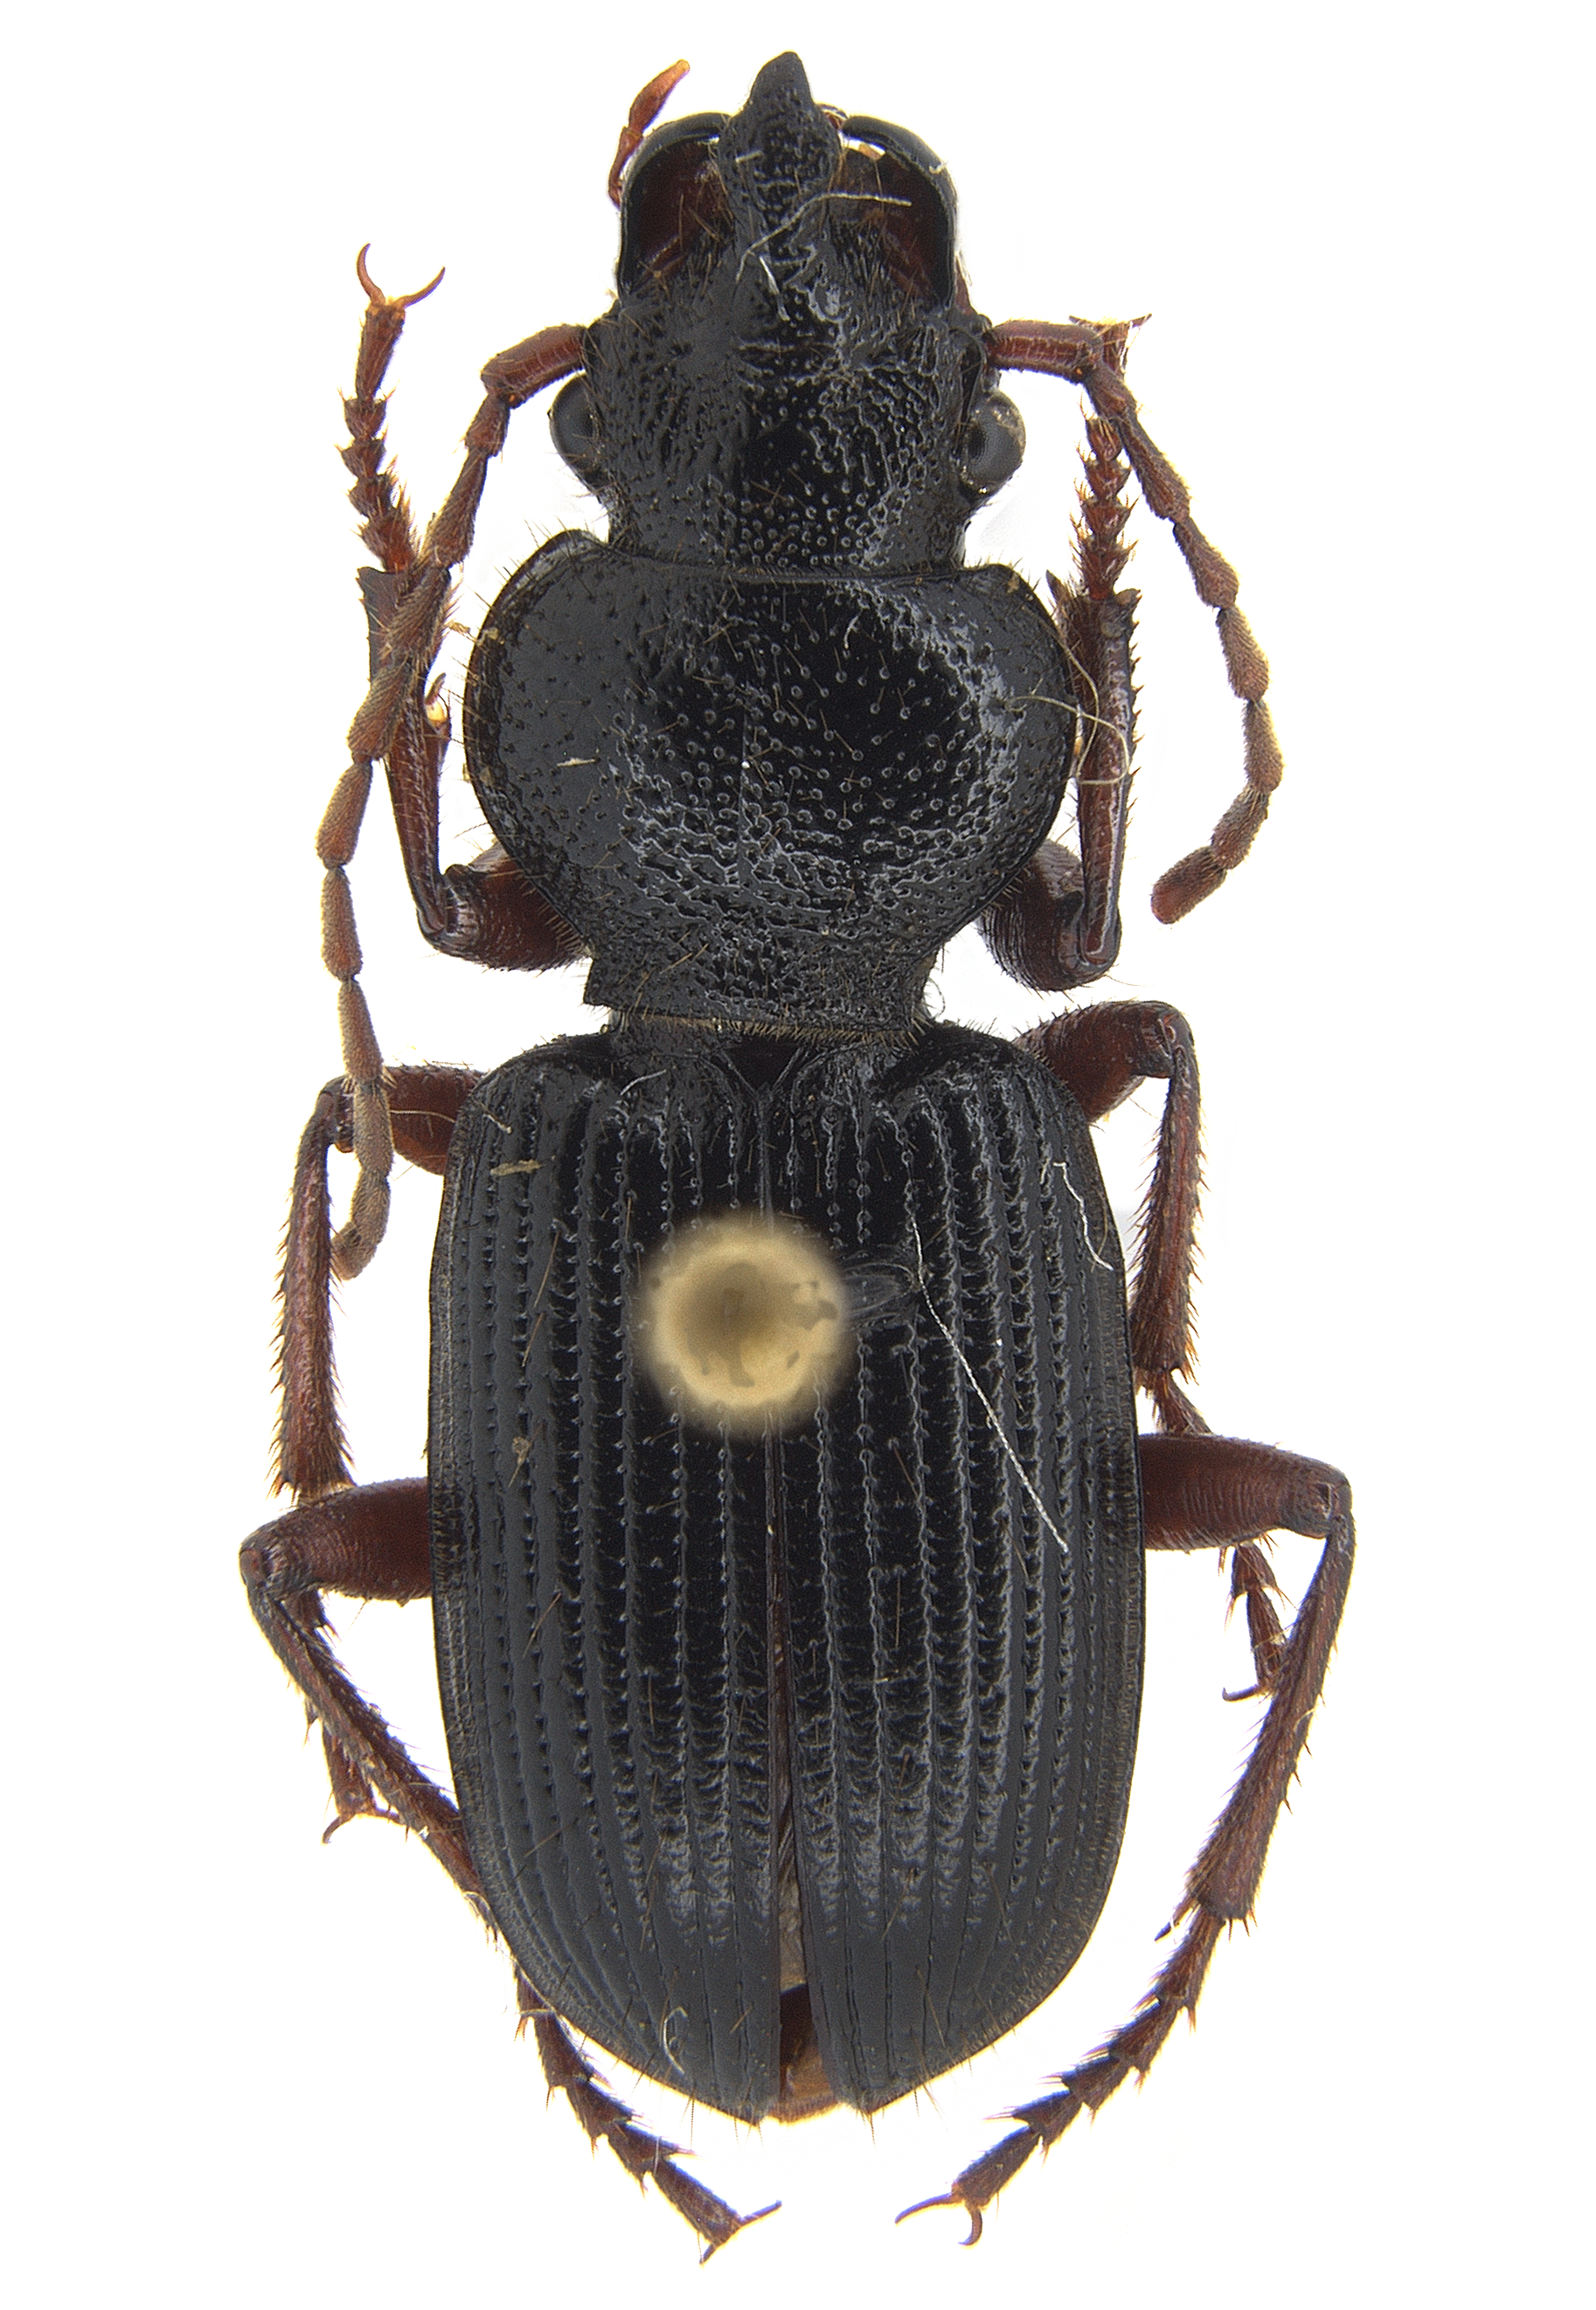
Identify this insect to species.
Catomus tricuspidatus (also Ditomus tricuspidatus)
